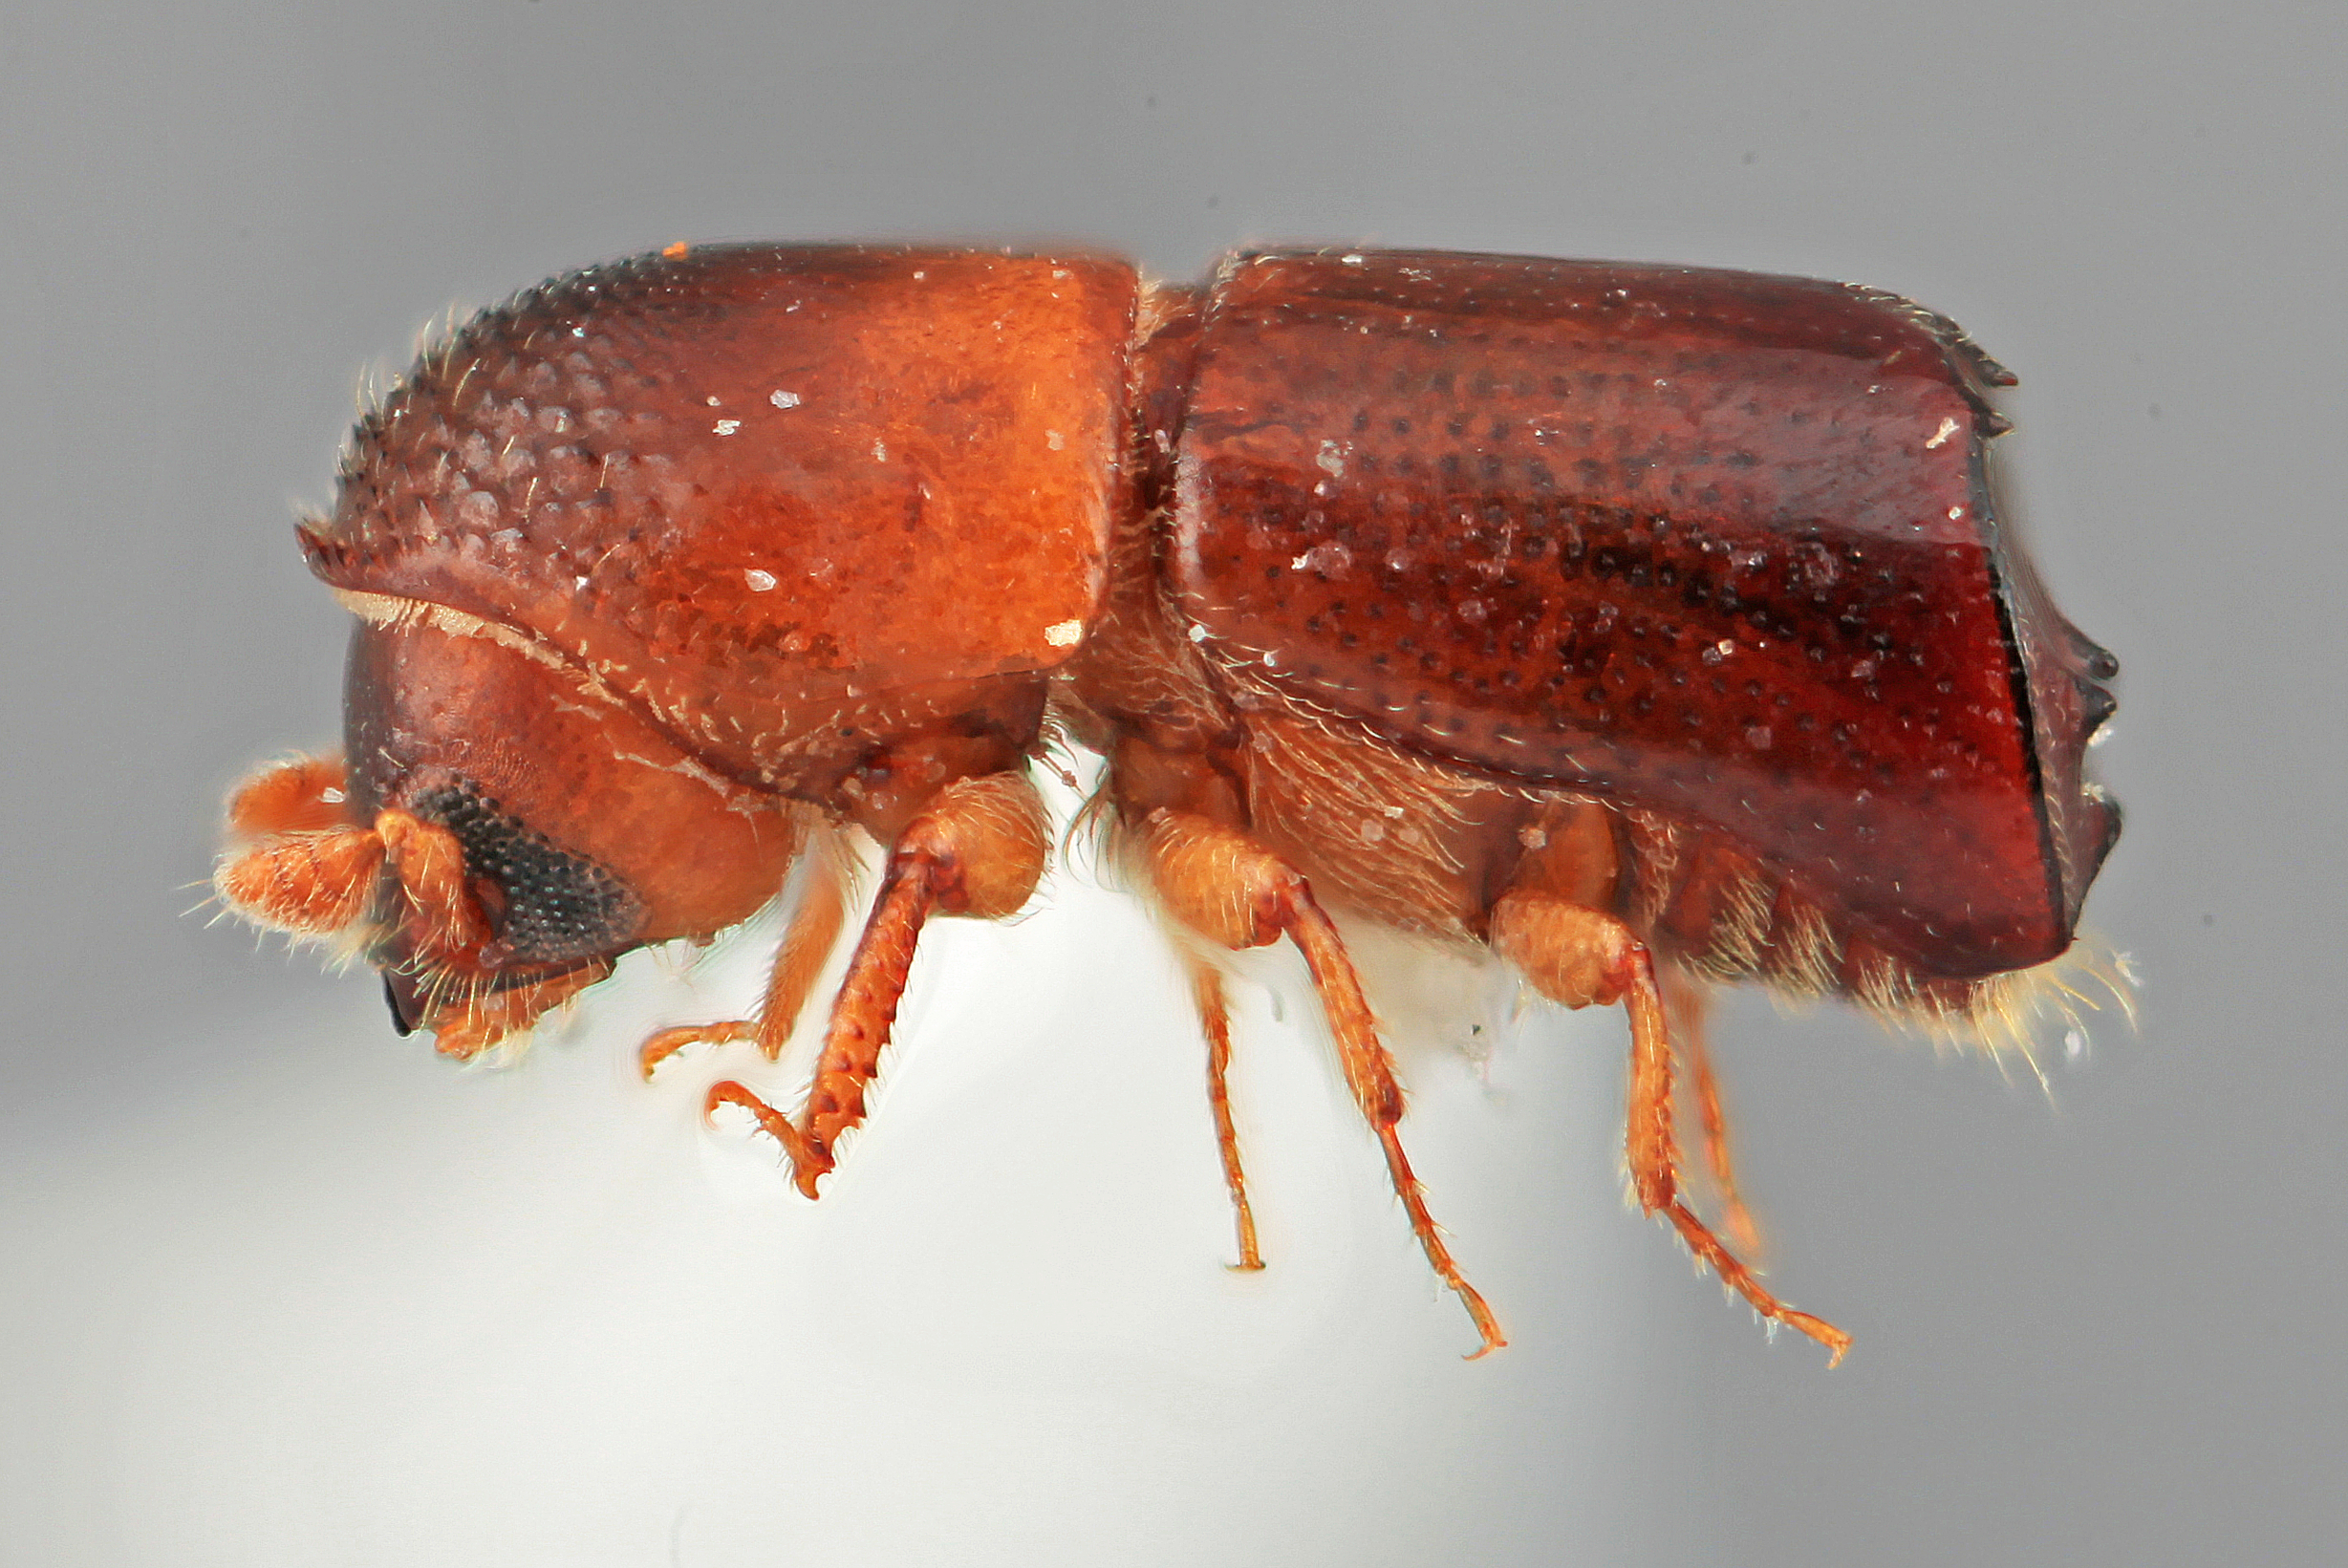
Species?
Monarthrum annulatum
